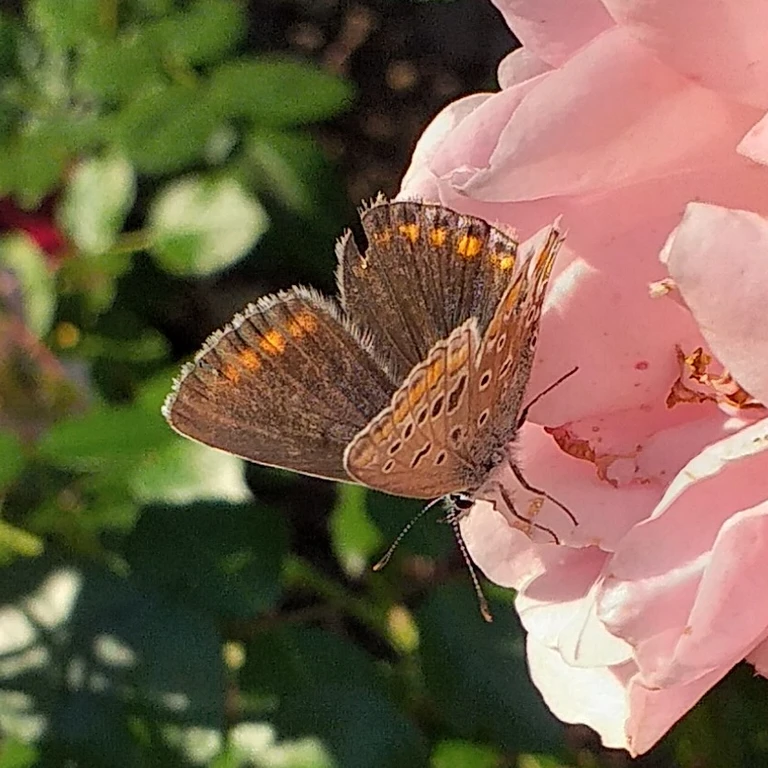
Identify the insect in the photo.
Polyommatus icarus
